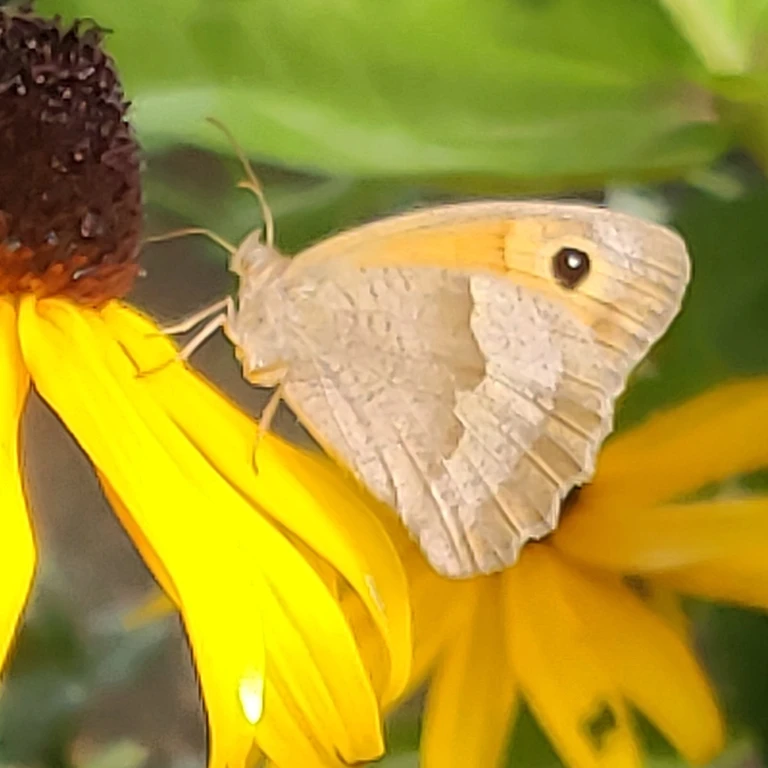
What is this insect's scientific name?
Maniola jurtina
